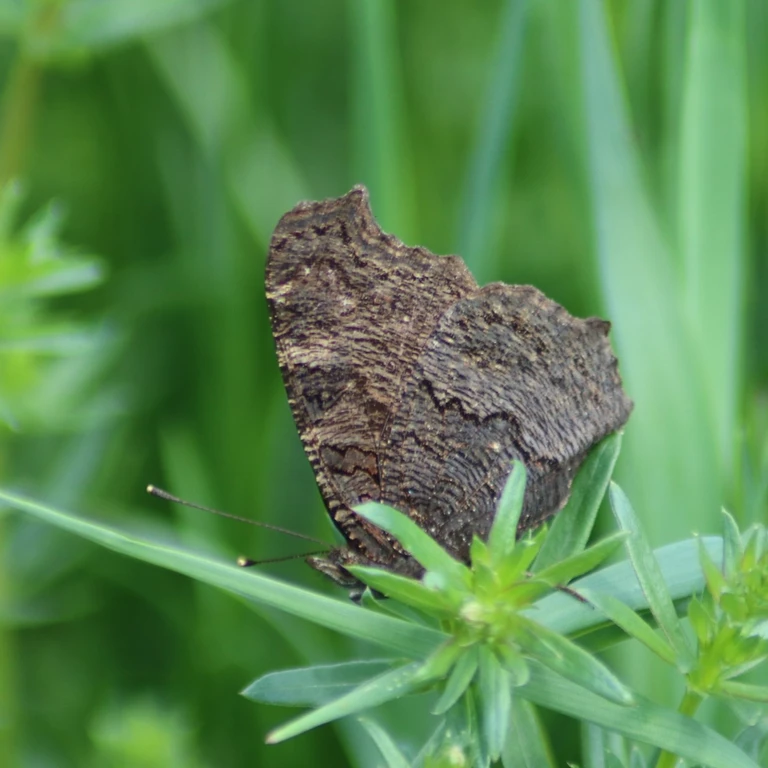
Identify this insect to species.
Aglais io
